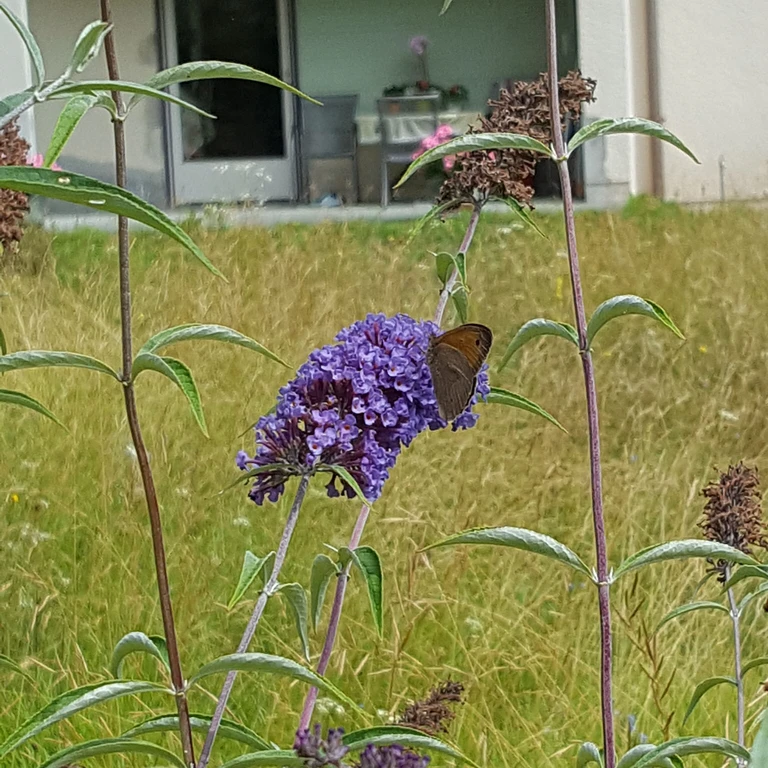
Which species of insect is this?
Maniola jurtina
